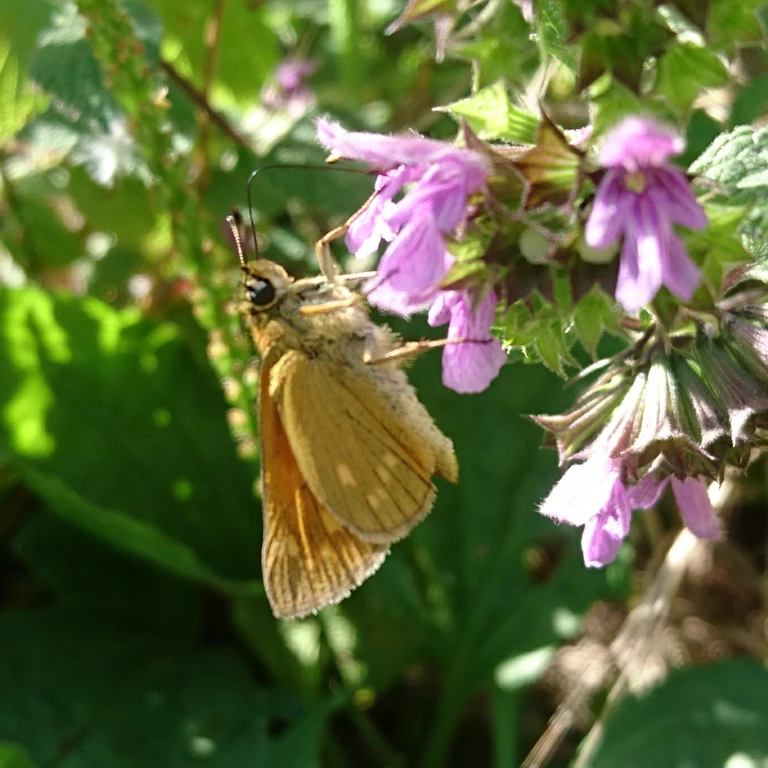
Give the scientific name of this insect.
Ochlodes sylvanus (also Ochlodes venata)
